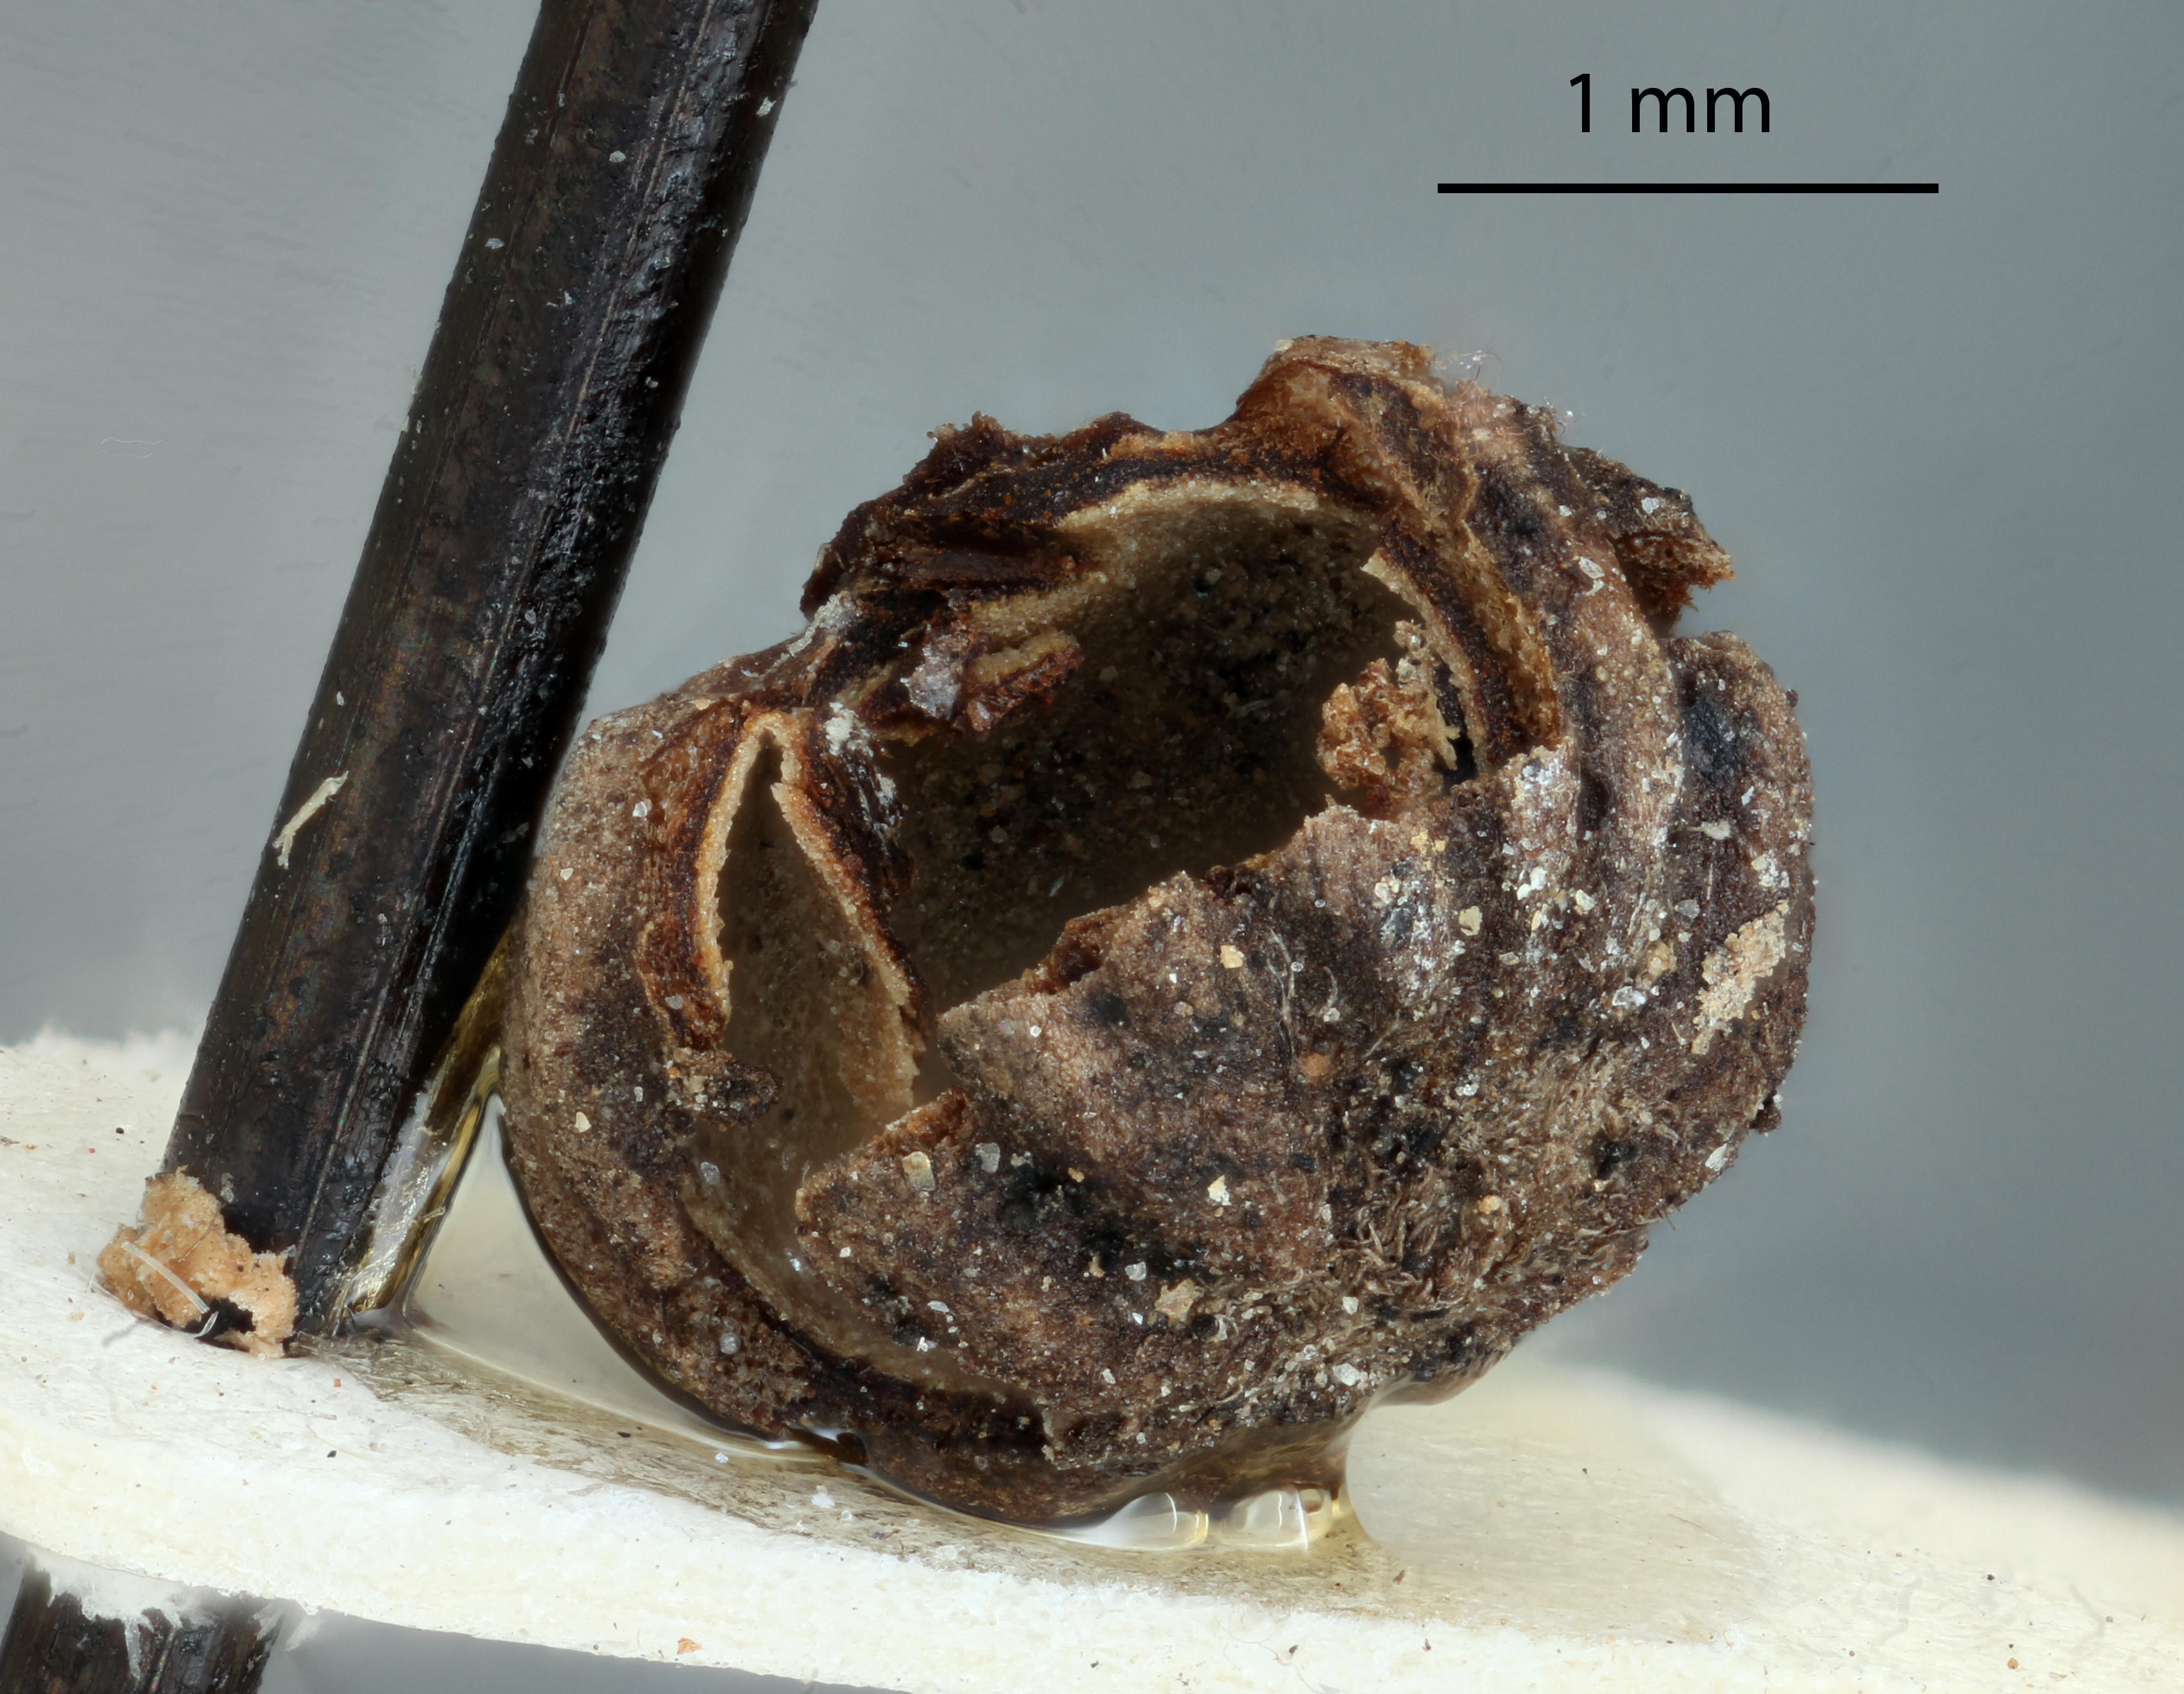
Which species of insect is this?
Callirhytis subcostata
